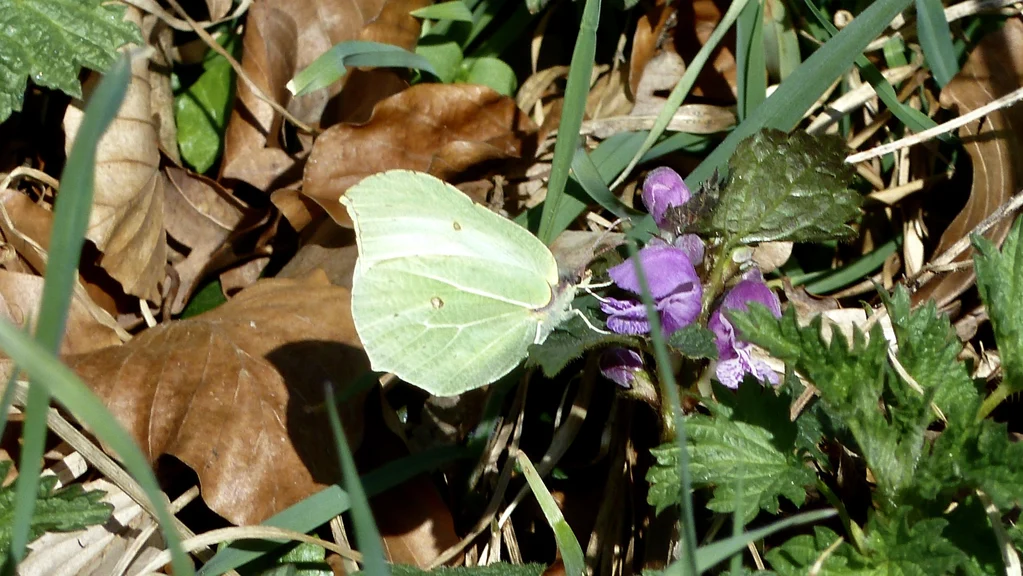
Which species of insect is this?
Gonepteryx rhamni
